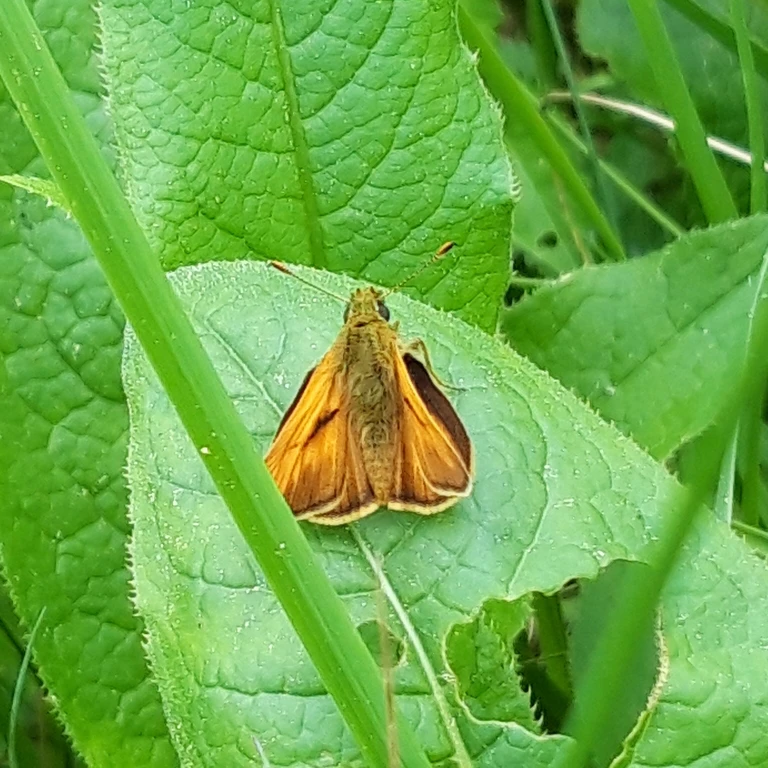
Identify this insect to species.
Ochlodes sylvanus (also Ochlodes venata)
